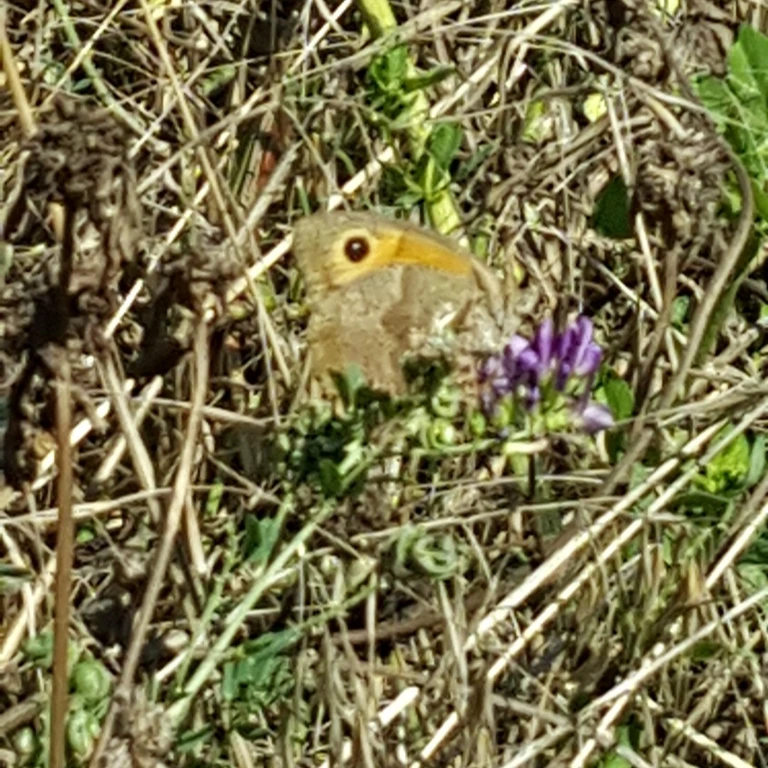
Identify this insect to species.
Maniola jurtina
